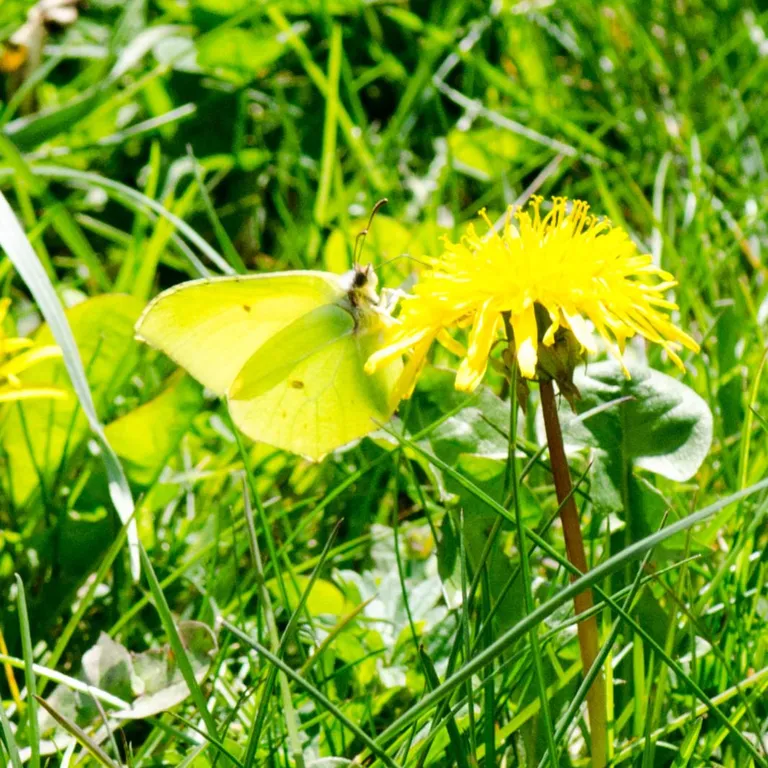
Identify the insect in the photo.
Gonepteryx rhamni
